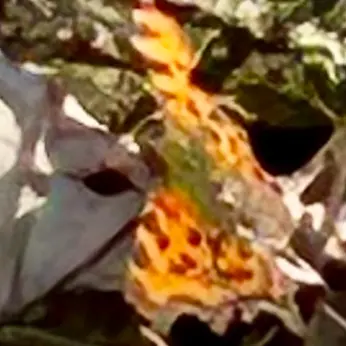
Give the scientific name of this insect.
Polygonia c-album
